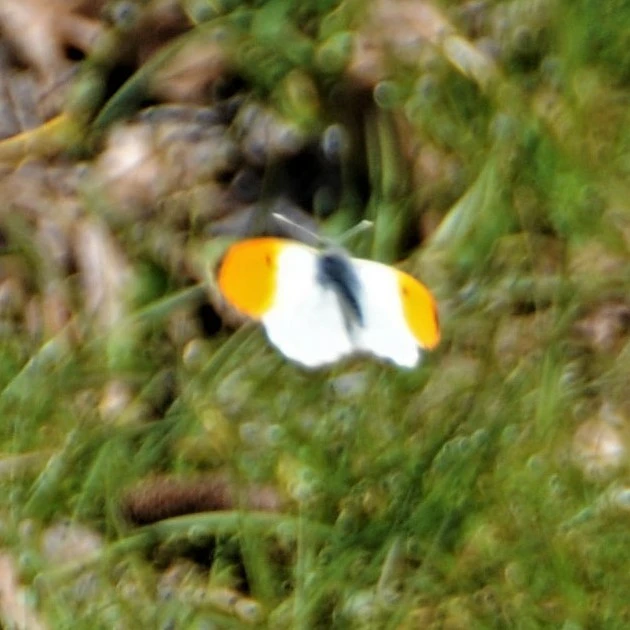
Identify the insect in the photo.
Anthocharis cardamines
